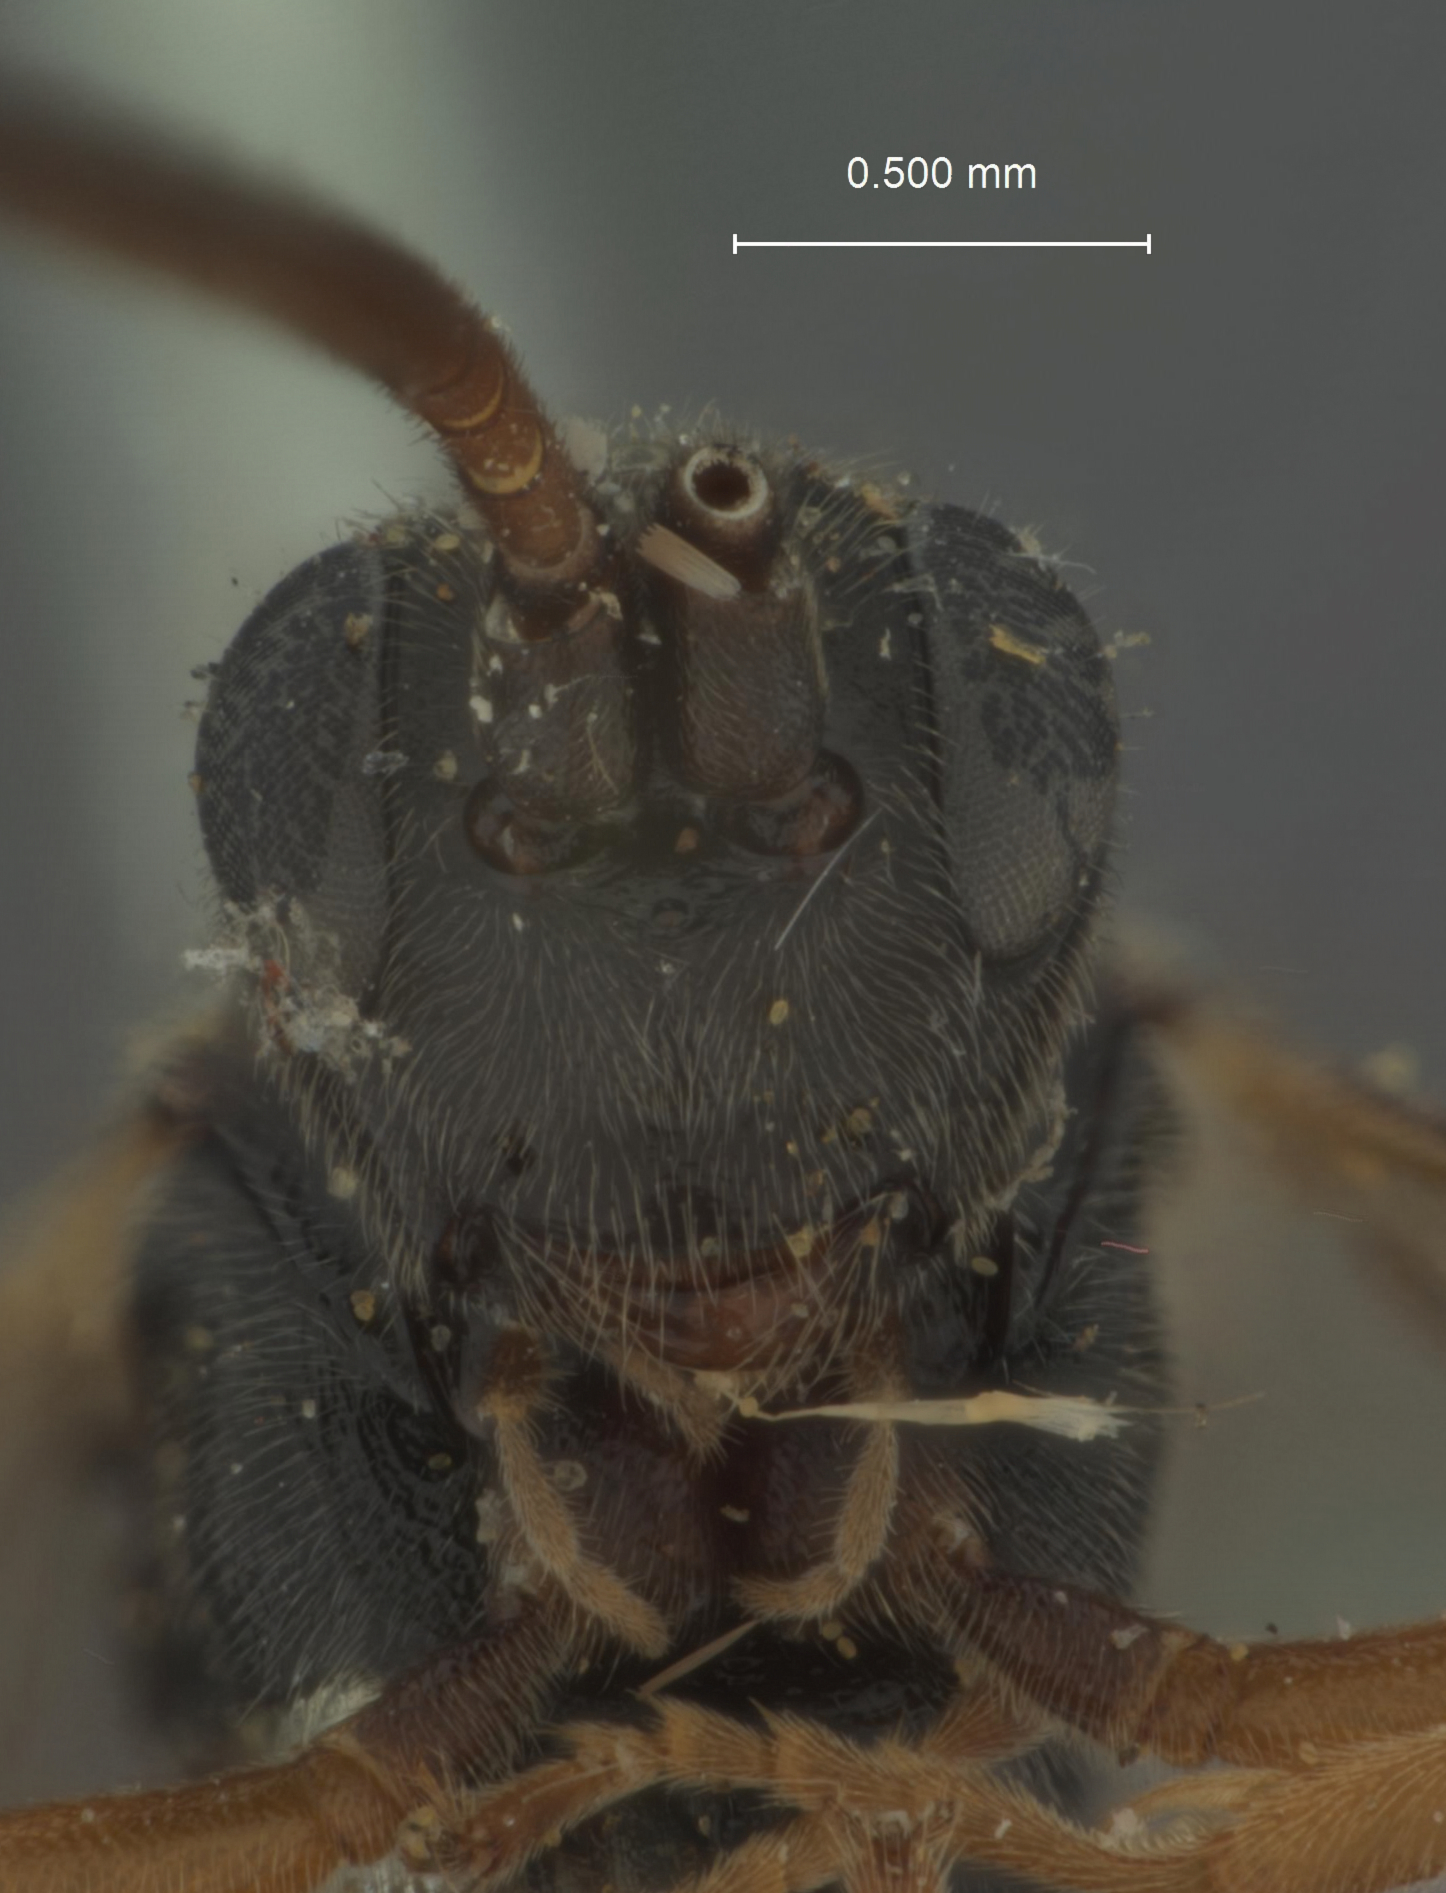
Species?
Bathymetis bicolor
